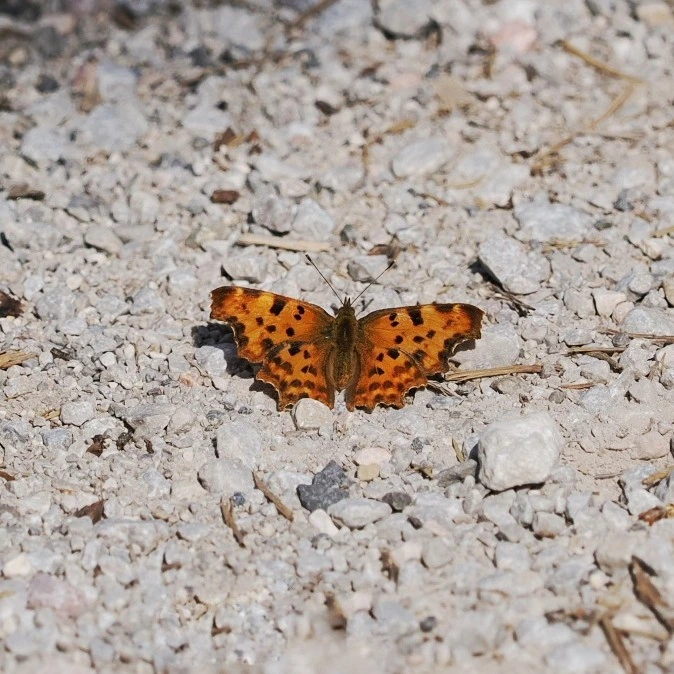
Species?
Polygonia c-album
